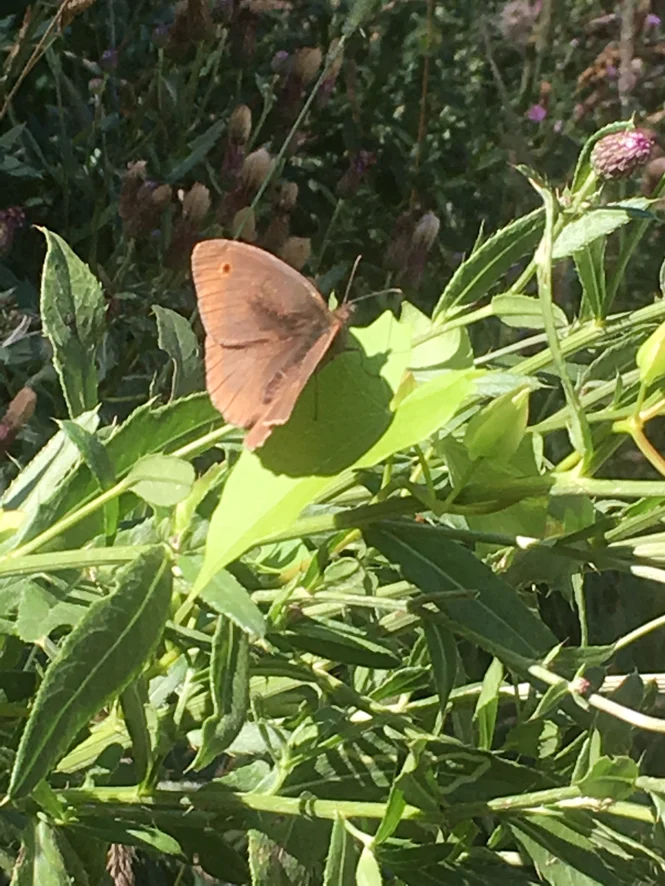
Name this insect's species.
Maniola jurtina
